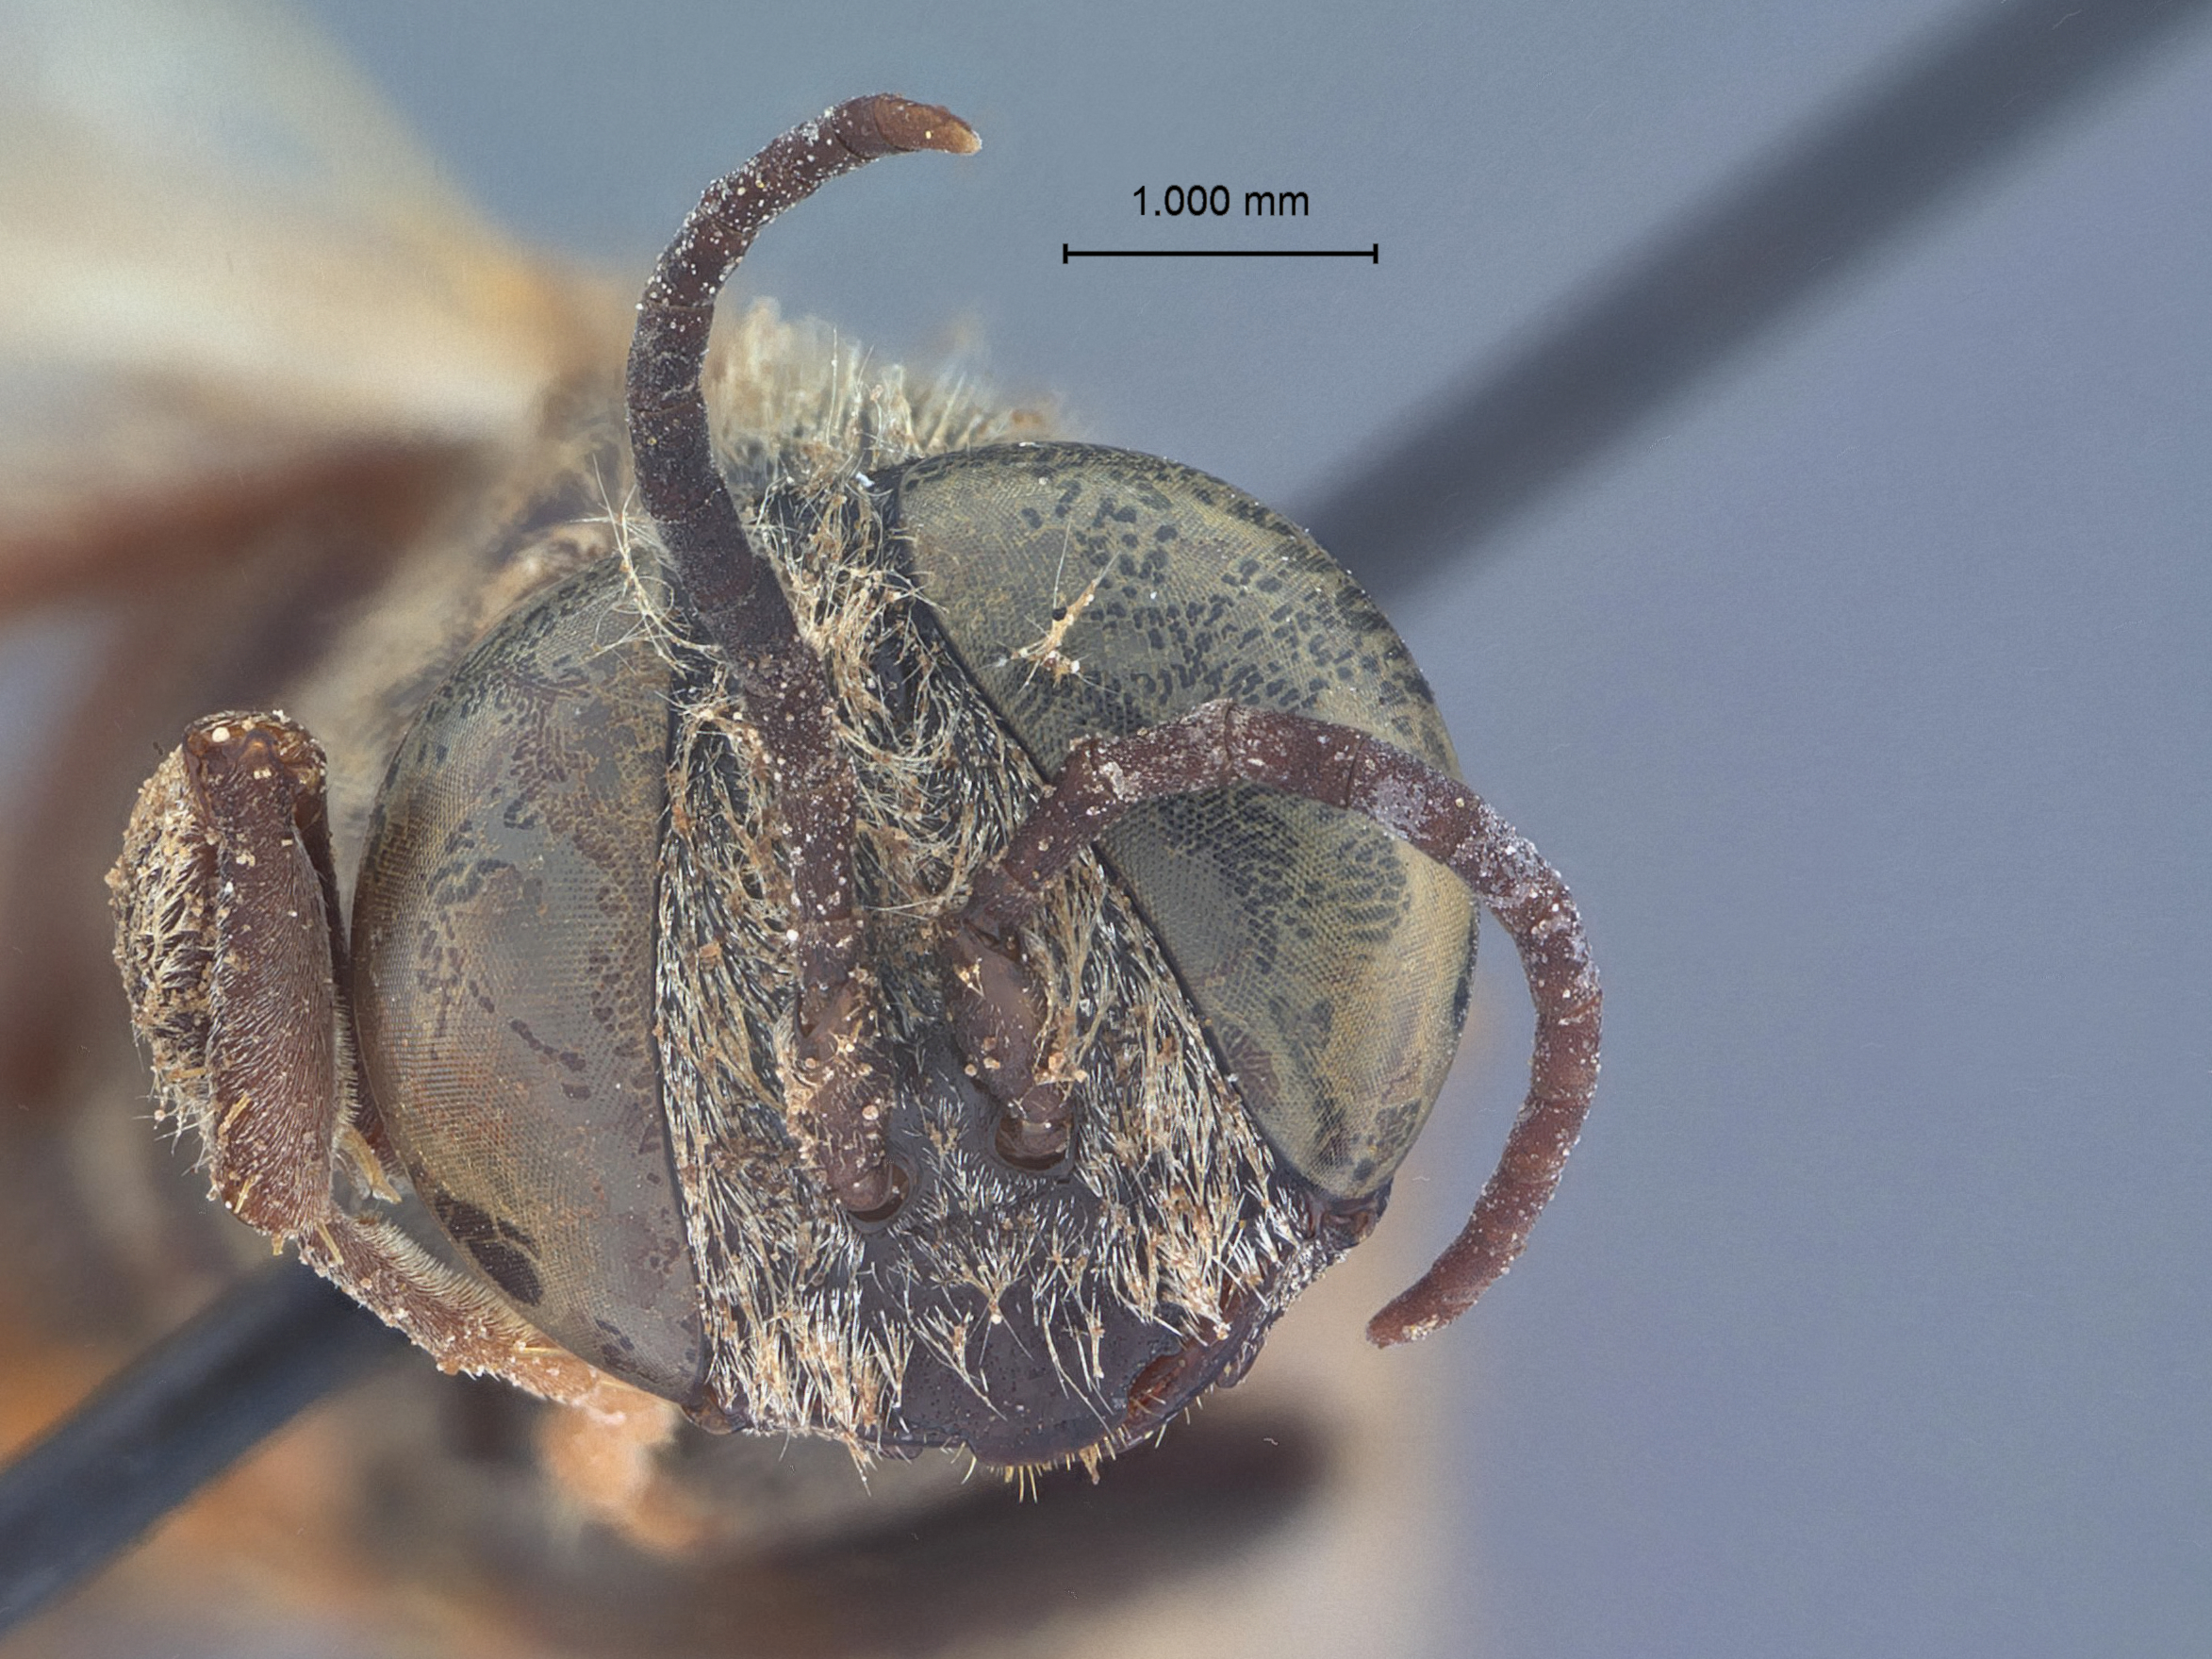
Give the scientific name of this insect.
Tachytes basirufus
